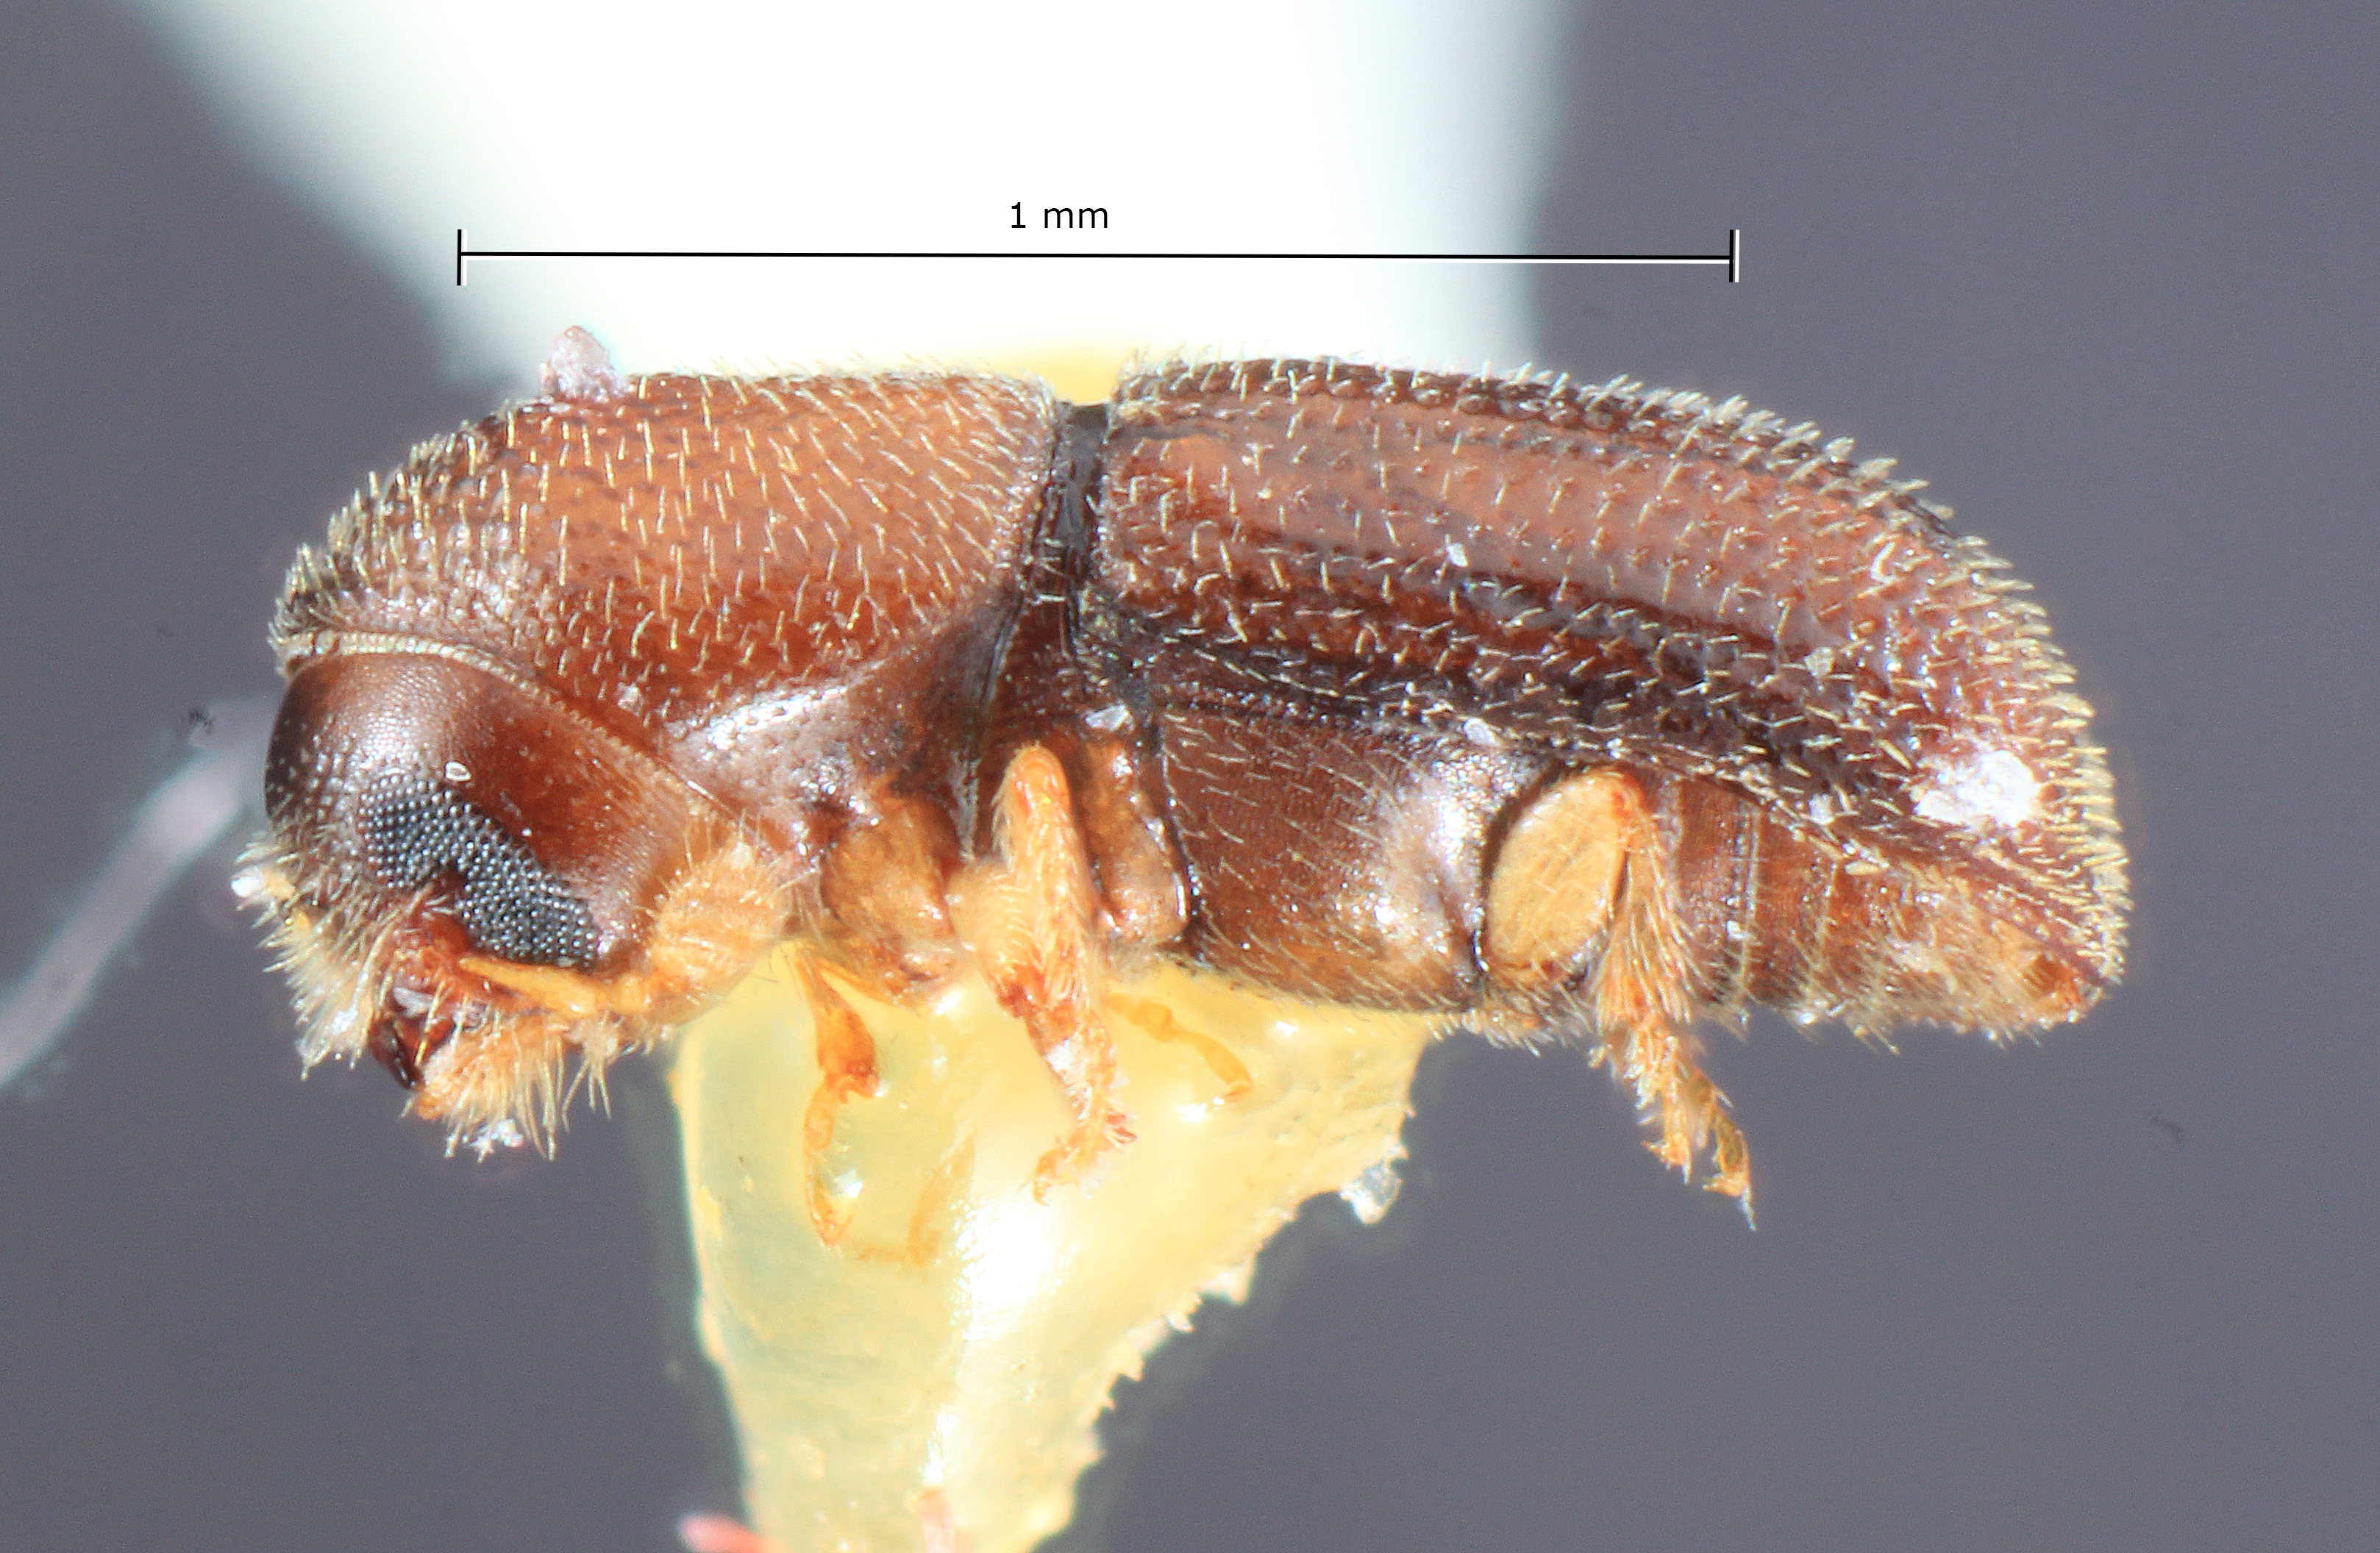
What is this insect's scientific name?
Dendroterus luteolus
